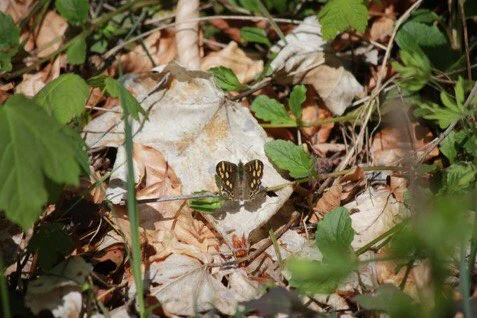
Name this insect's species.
Pararge aegeria
